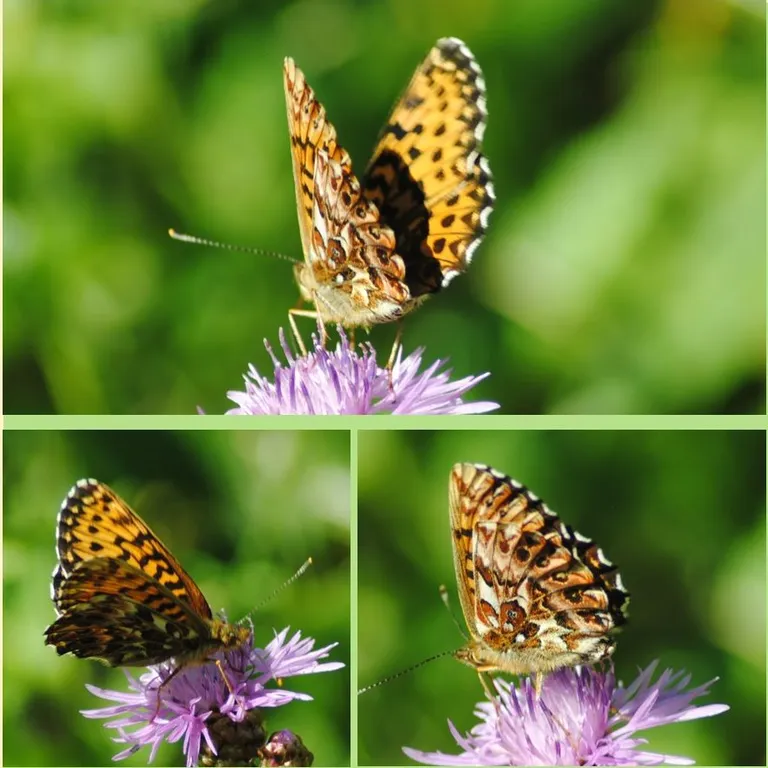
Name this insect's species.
Boloria titania
